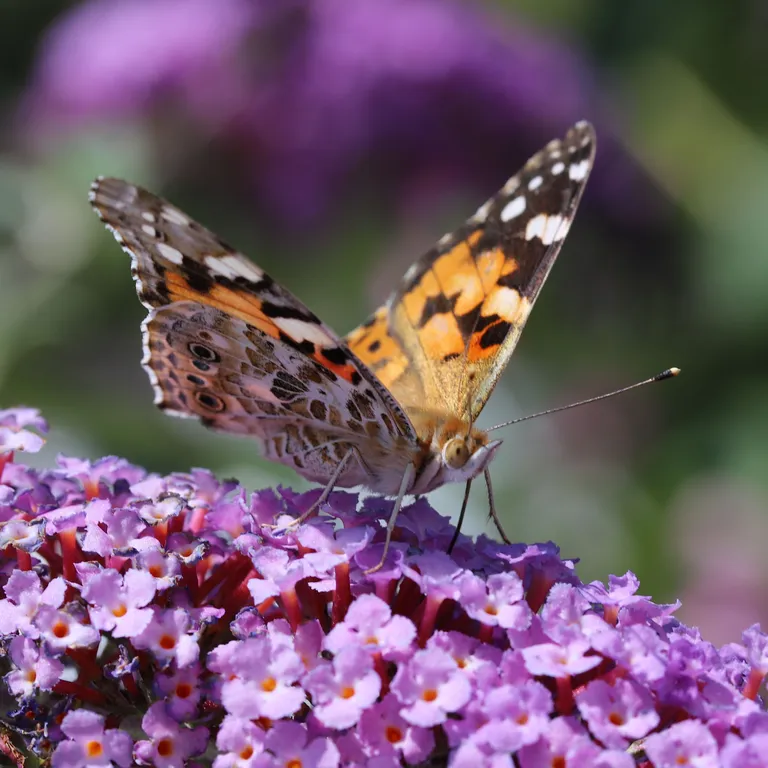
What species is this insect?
Vanessa cardui
